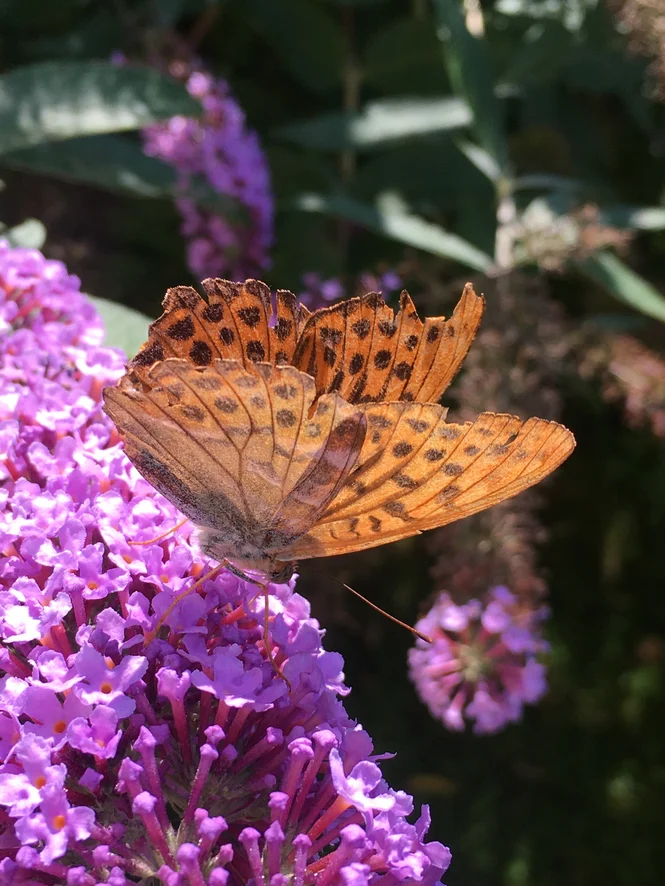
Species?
Argynnis paphia
